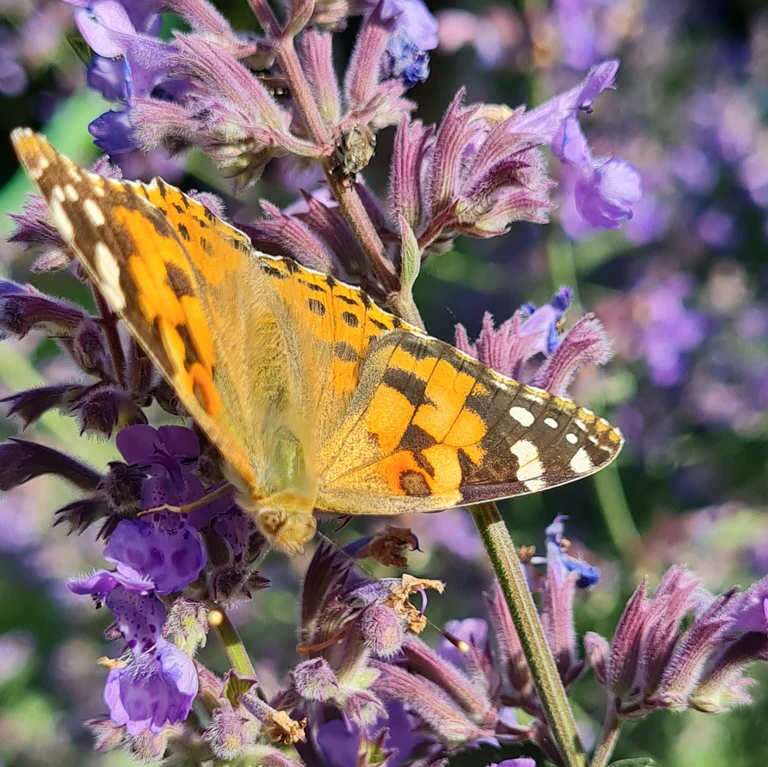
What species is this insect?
Vanessa cardui
